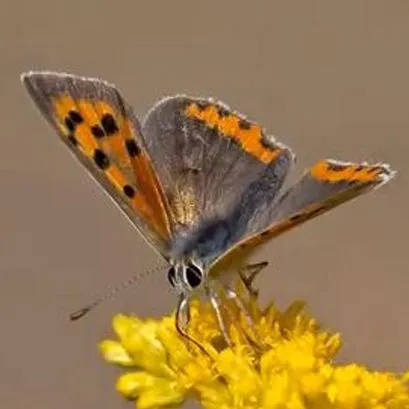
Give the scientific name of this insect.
Lycaena phlaeas
